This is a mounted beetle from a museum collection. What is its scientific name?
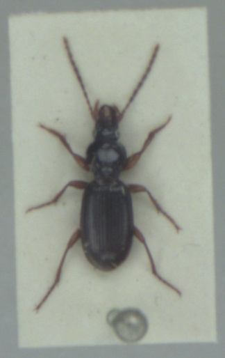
Stomis pumicatus
